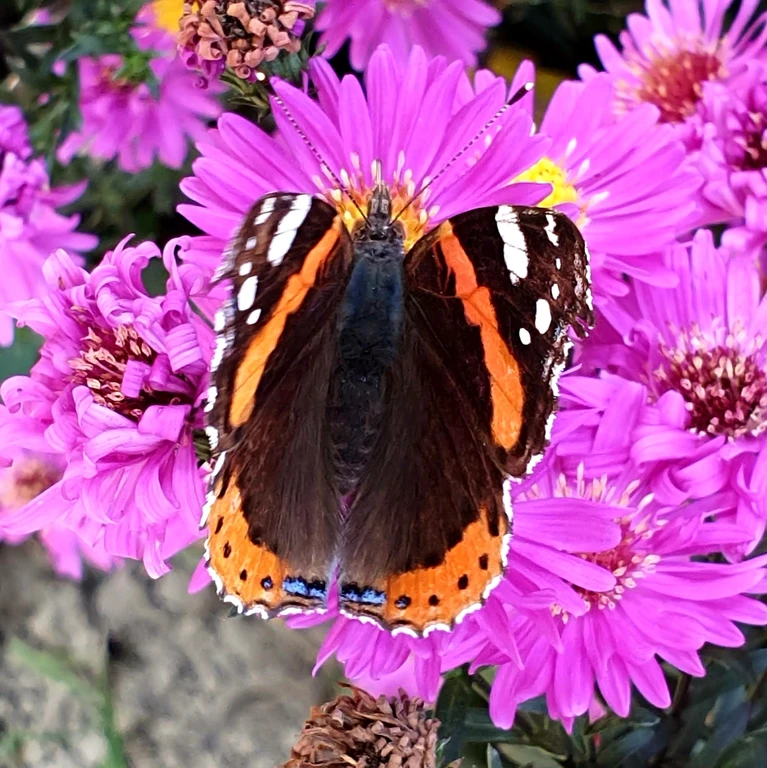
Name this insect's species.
Vanessa atalanta
